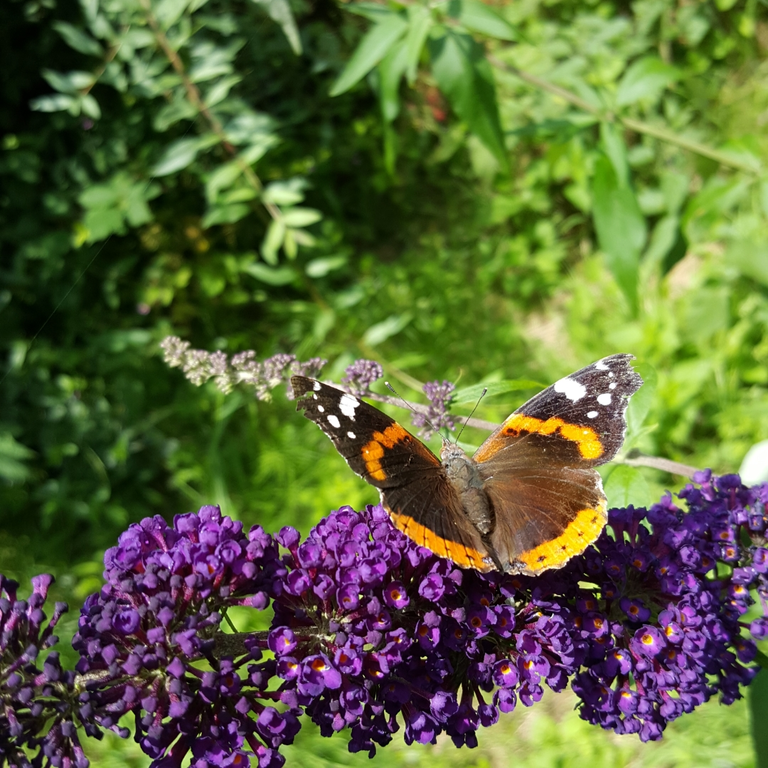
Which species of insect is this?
Vanessa atalanta
